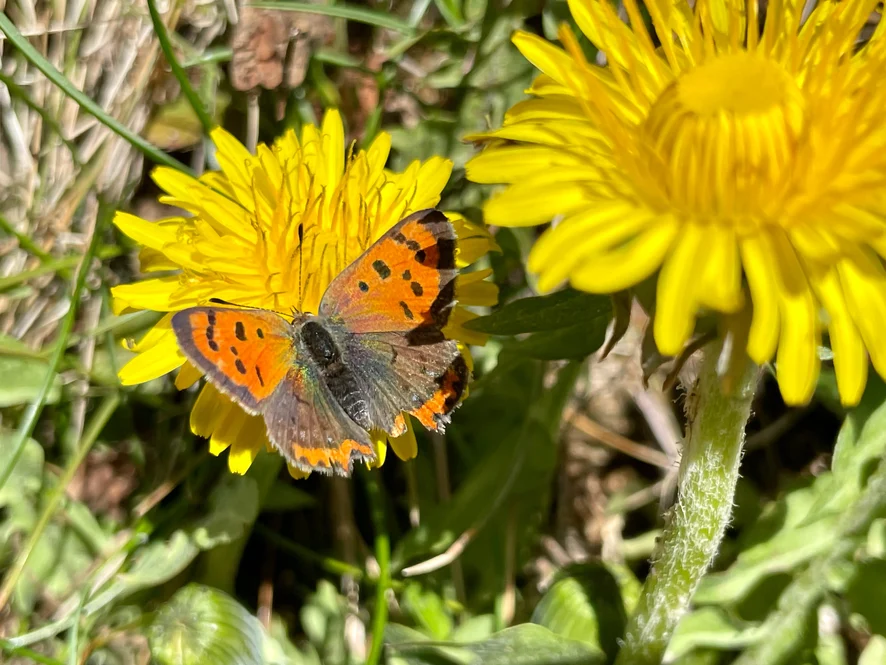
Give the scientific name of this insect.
Lycaena phlaeas
